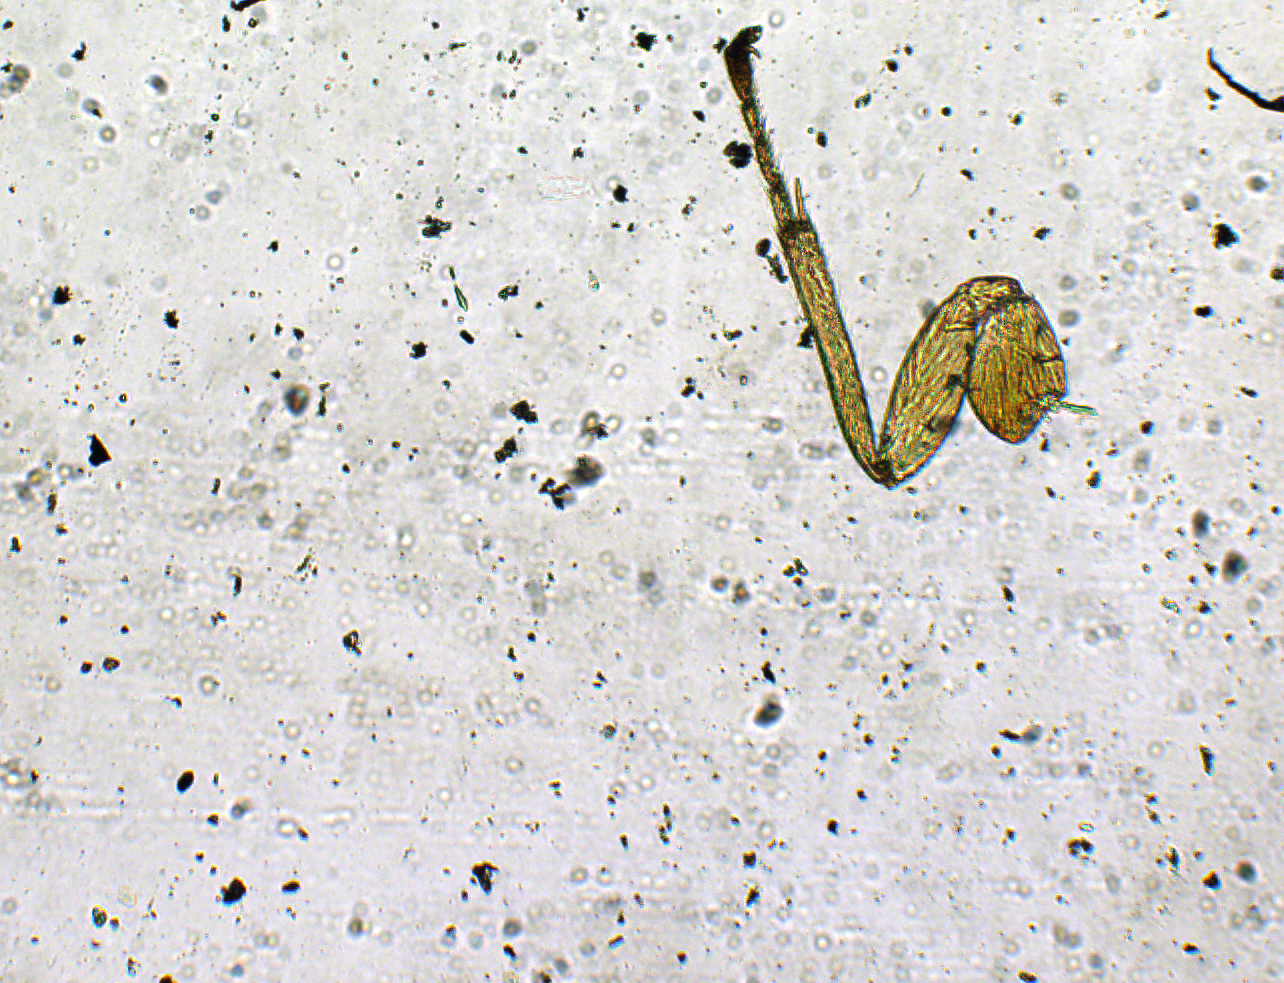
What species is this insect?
Tetrastichus bicolor
